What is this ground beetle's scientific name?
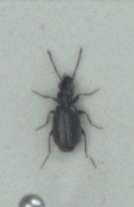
Syntomus foveatus
